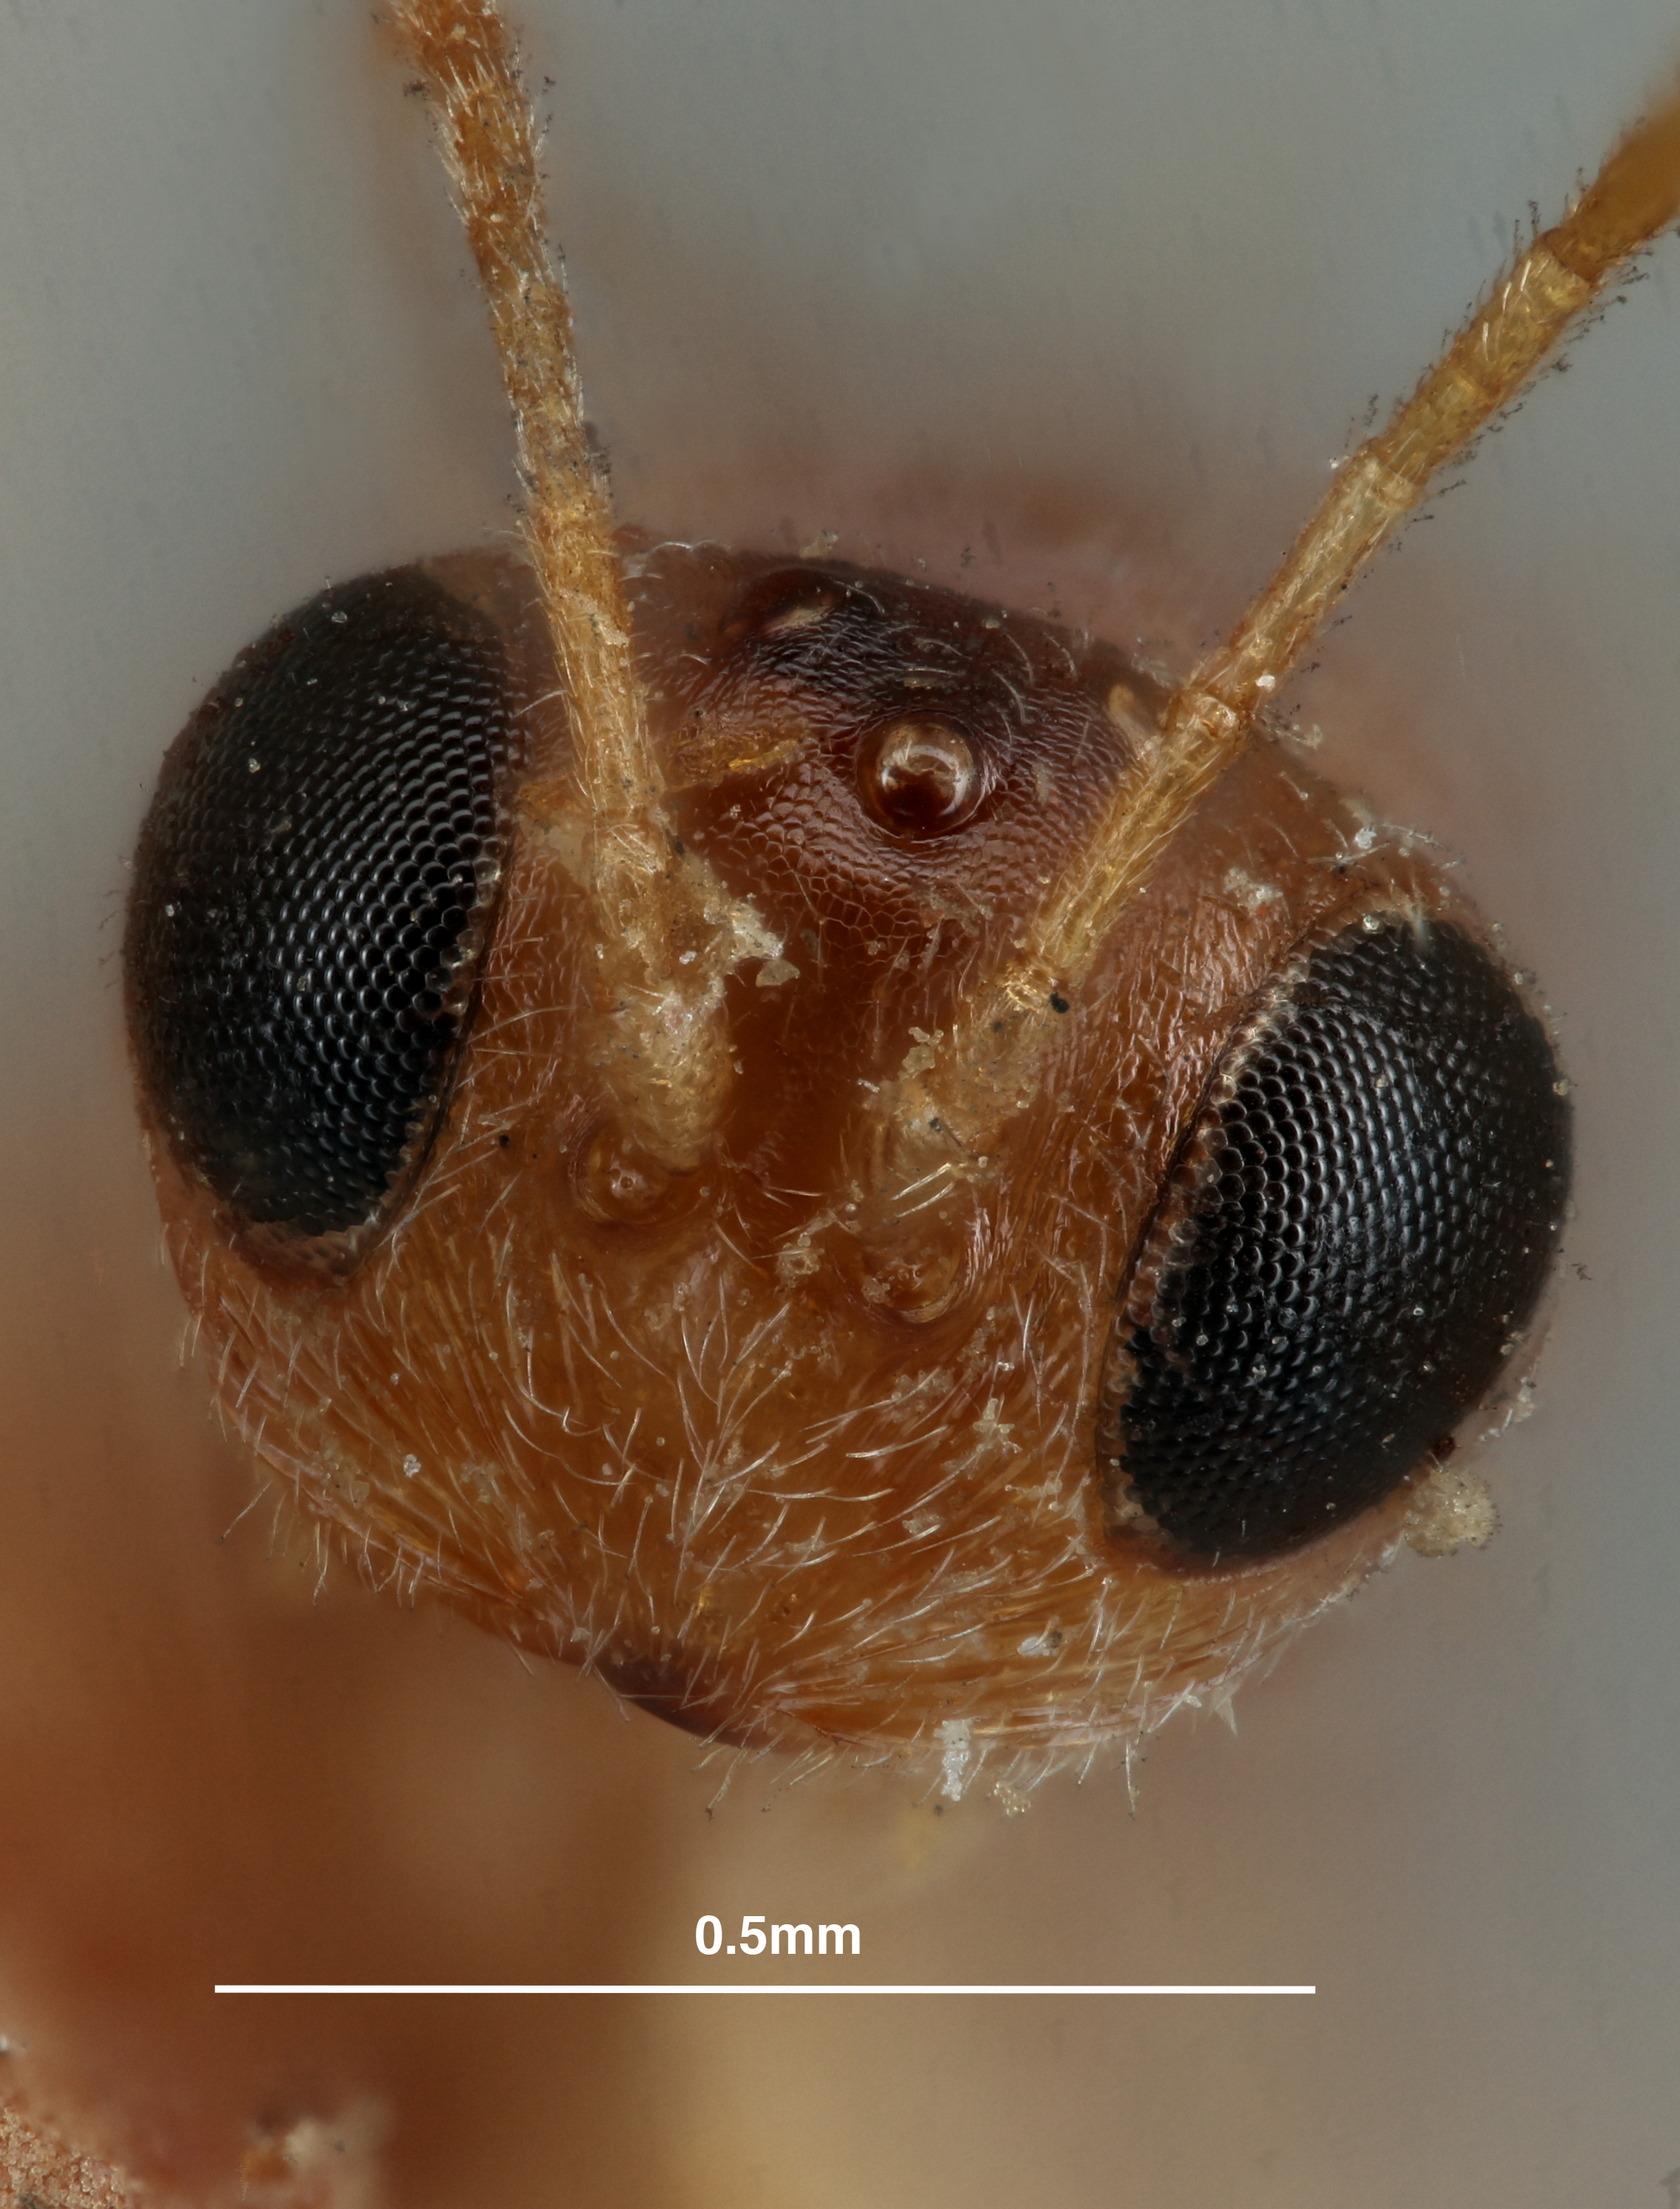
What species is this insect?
Ceroptres virentis
